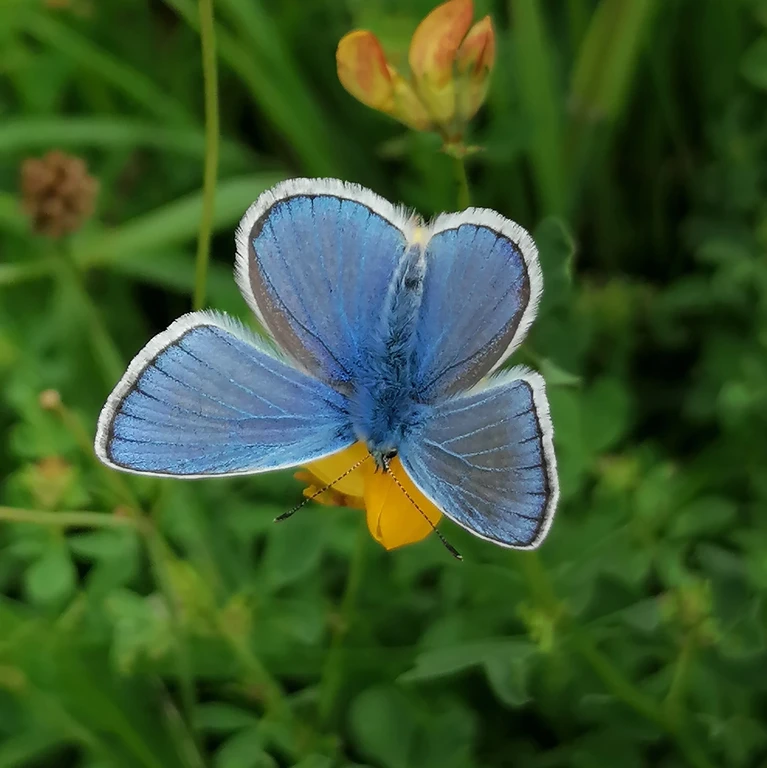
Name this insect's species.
Polyommatus dorylas
